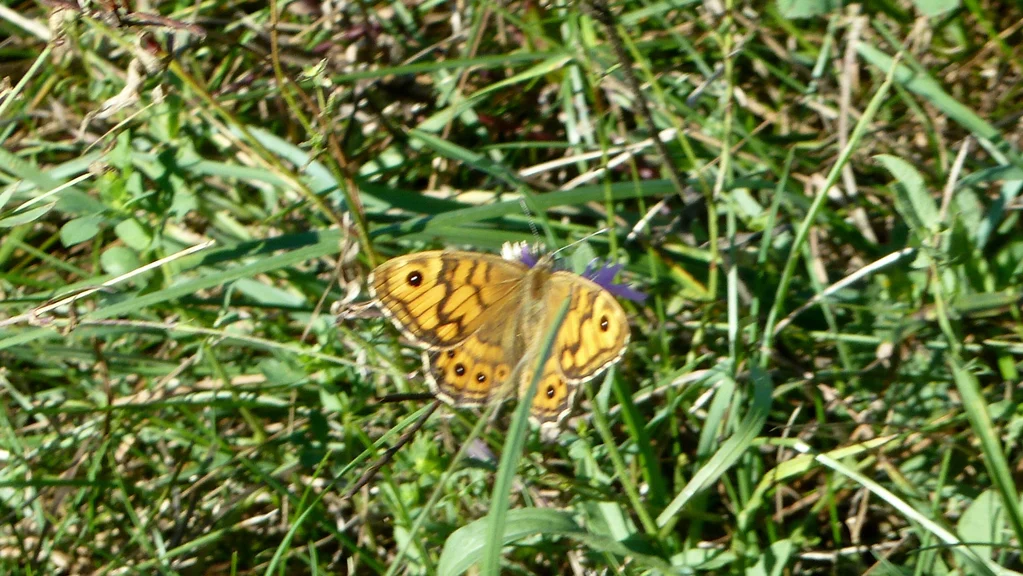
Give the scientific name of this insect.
Lasiommata megera (also Pararge megera)
